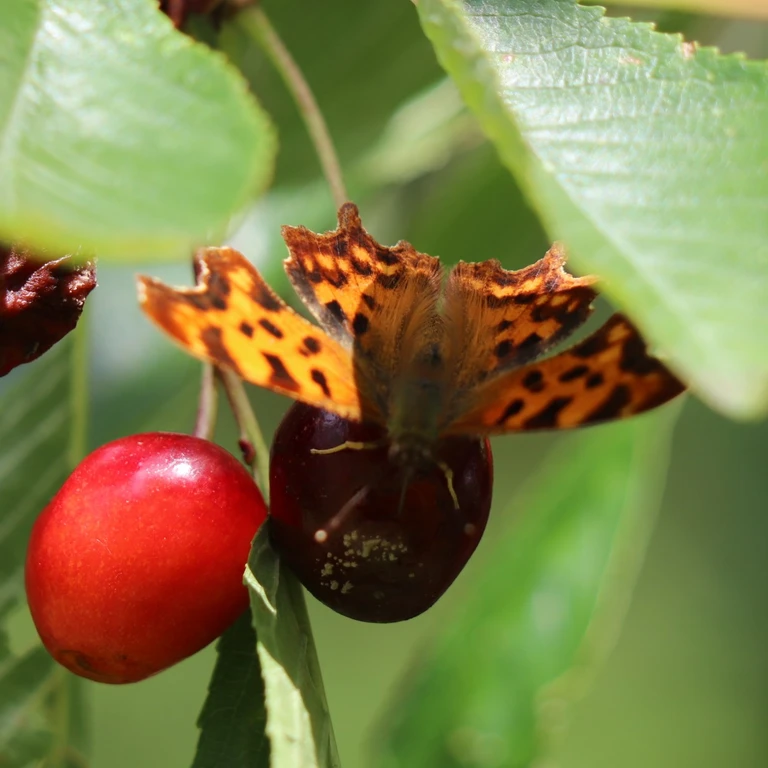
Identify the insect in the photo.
Polygonia c-album
